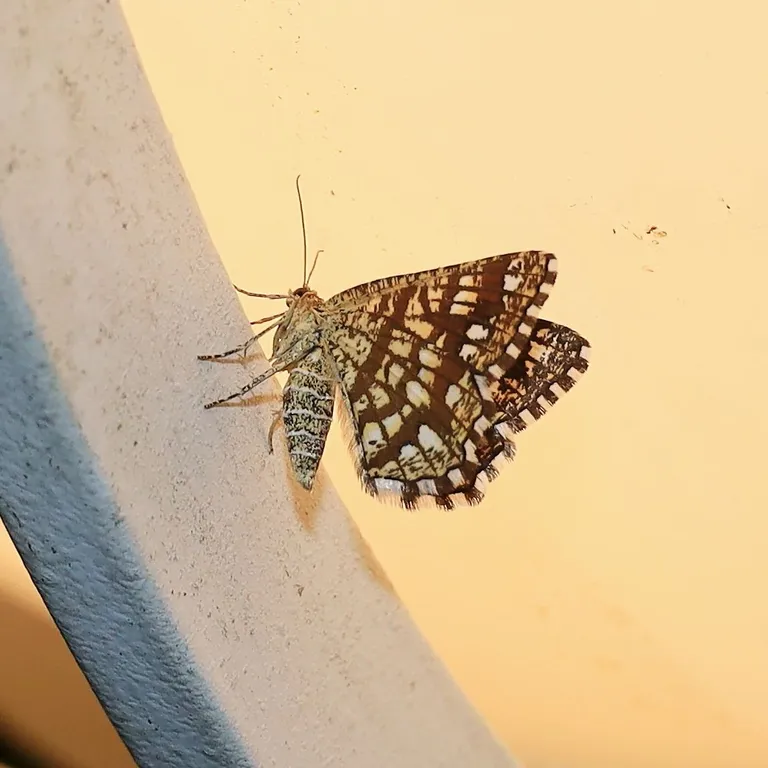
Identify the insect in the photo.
Chiasmia clathrata
